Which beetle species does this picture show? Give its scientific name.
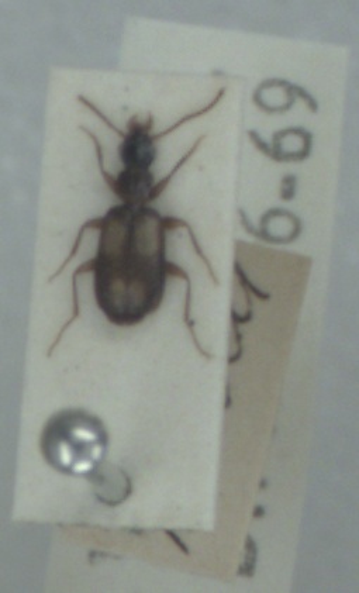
Calodromius spilotus
